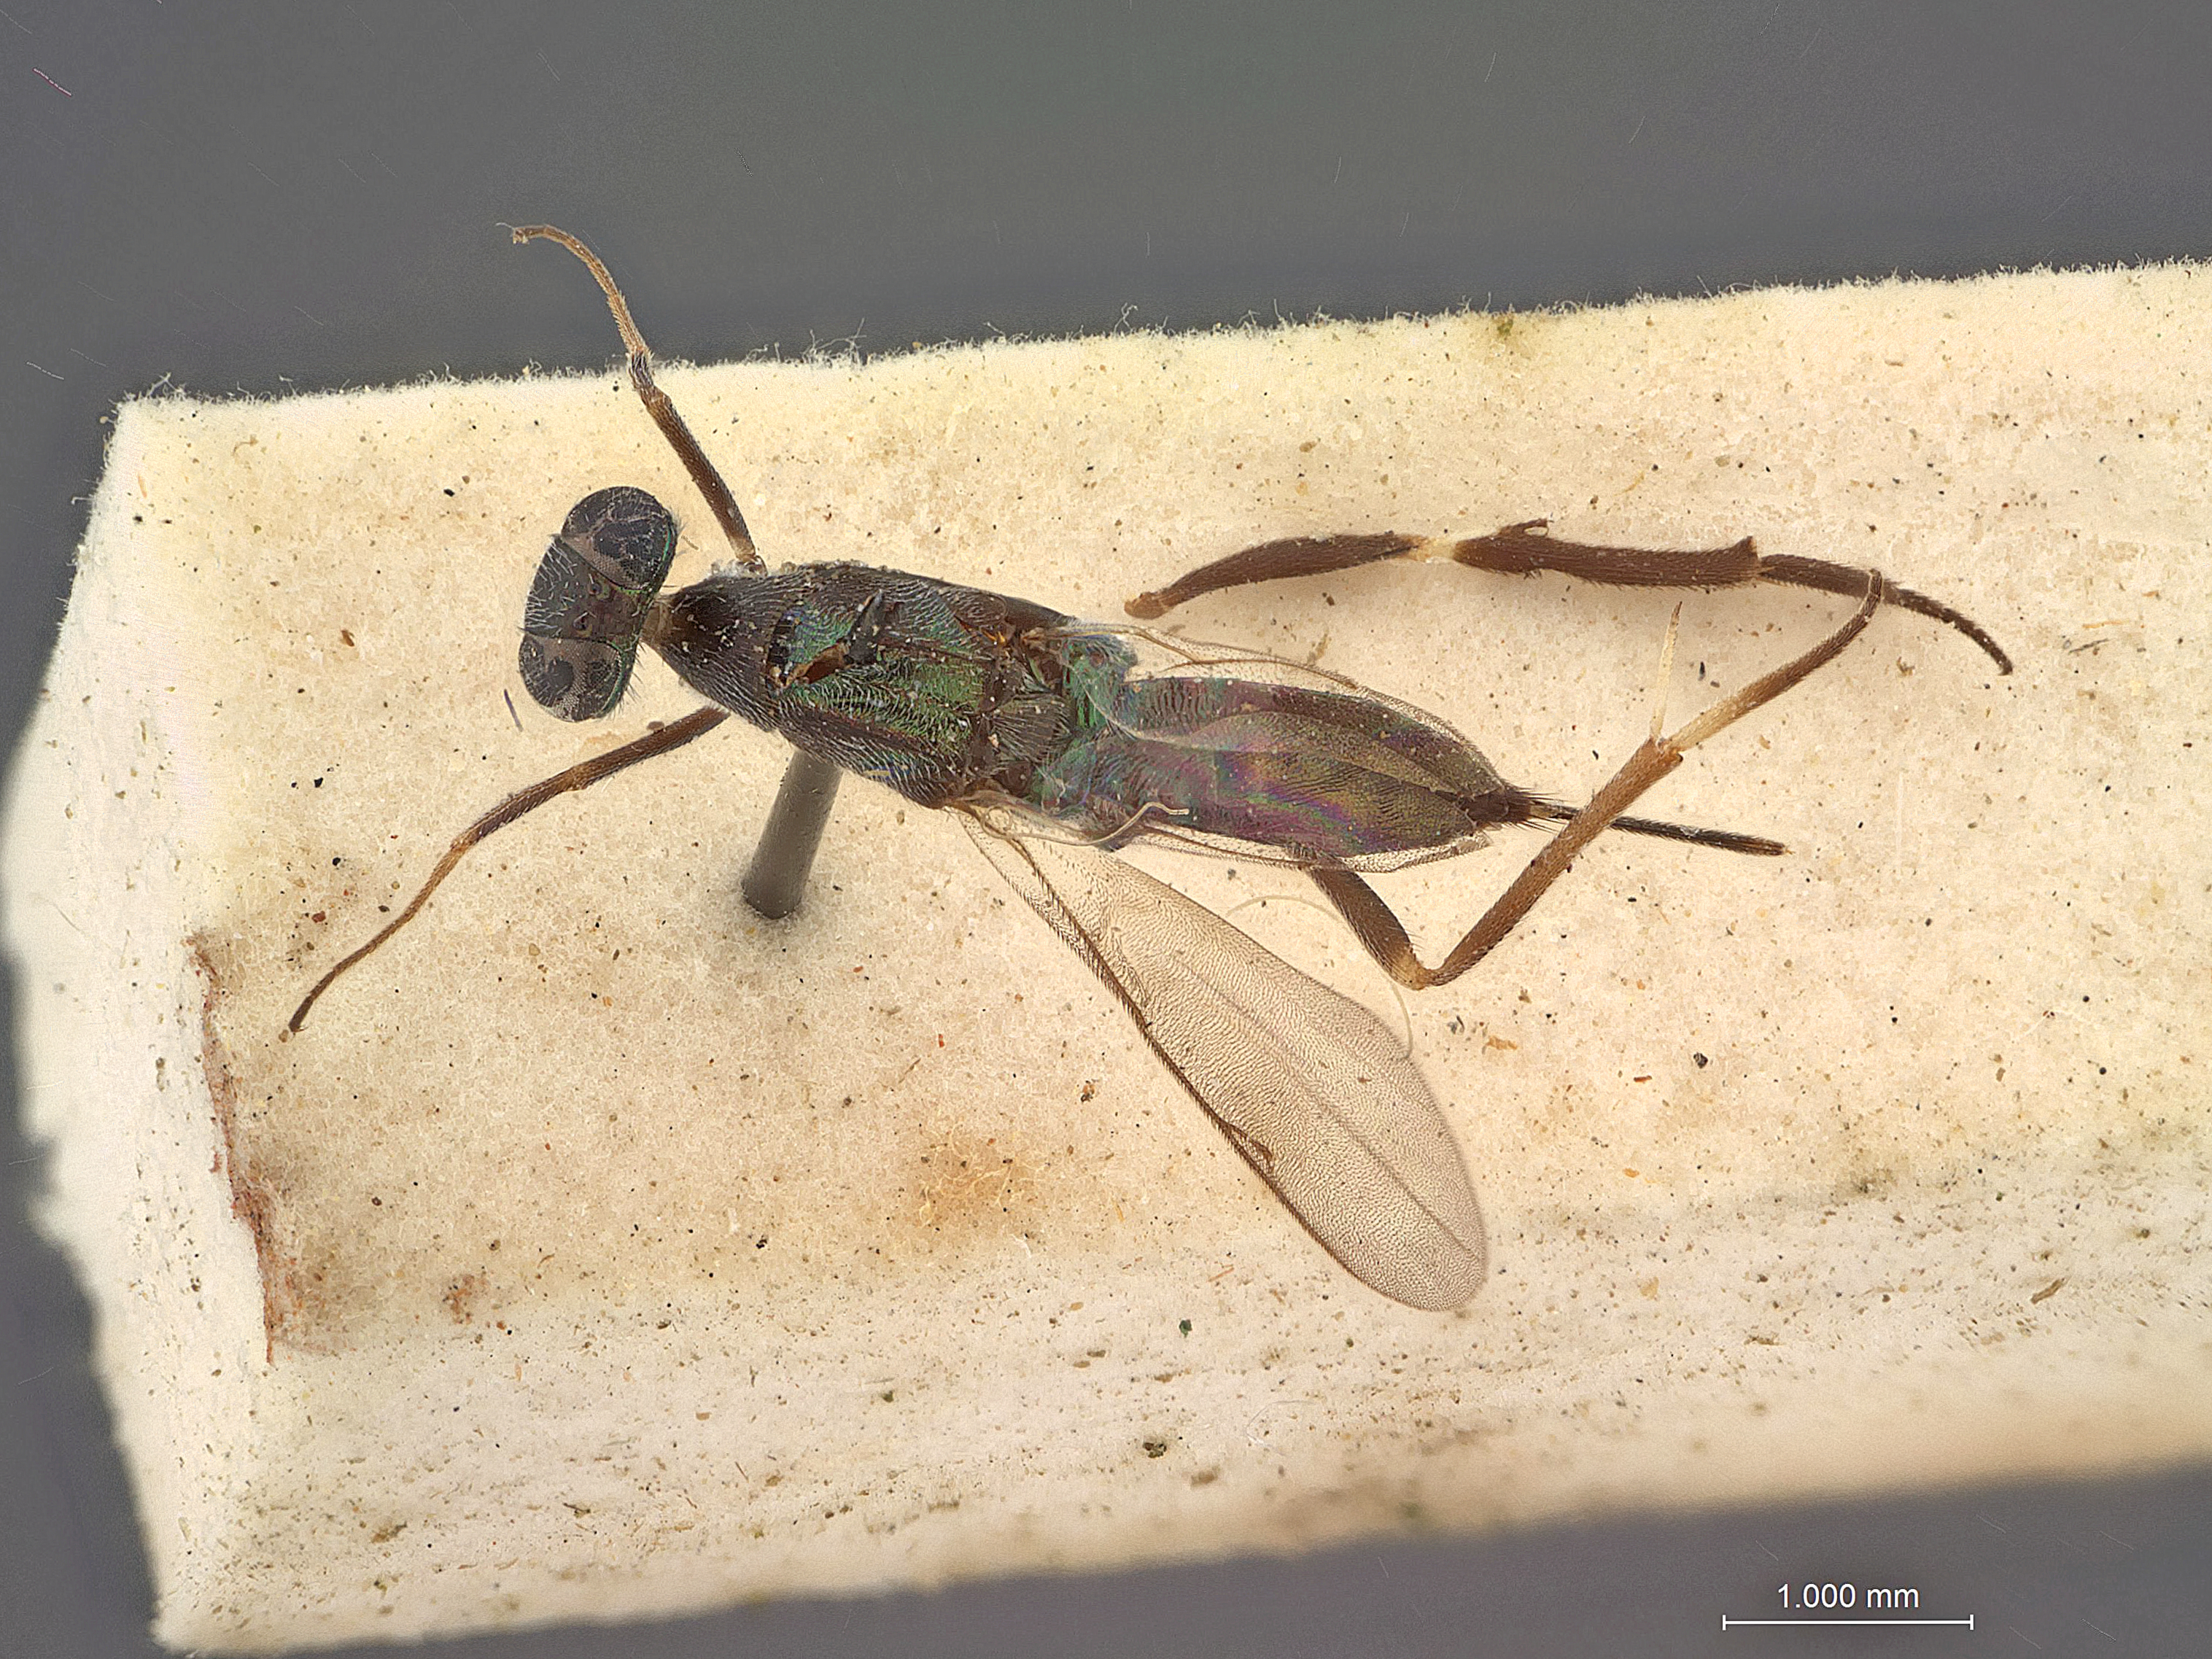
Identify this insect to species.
Metapelma strychnocola
